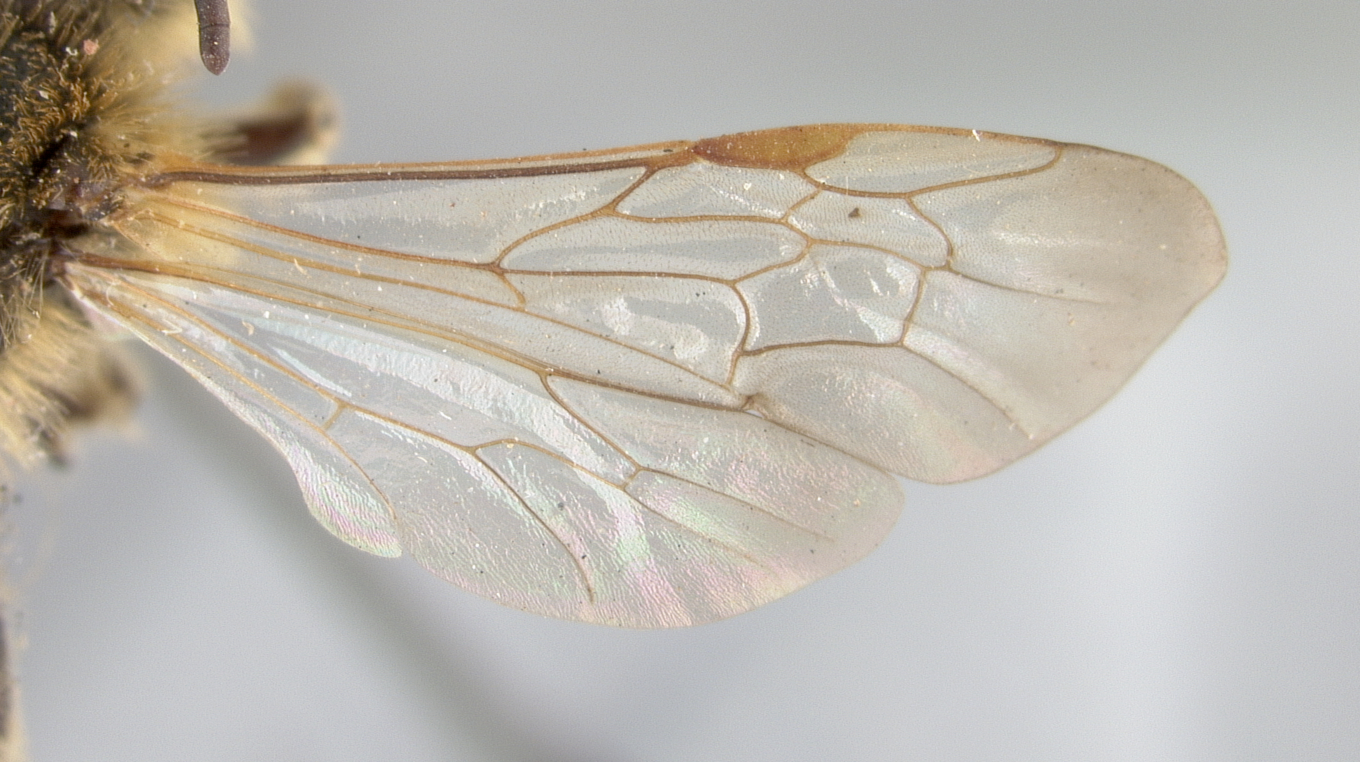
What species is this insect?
Andrena striatifrons
